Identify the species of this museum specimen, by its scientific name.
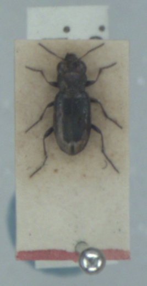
Notiophilus substriatus
